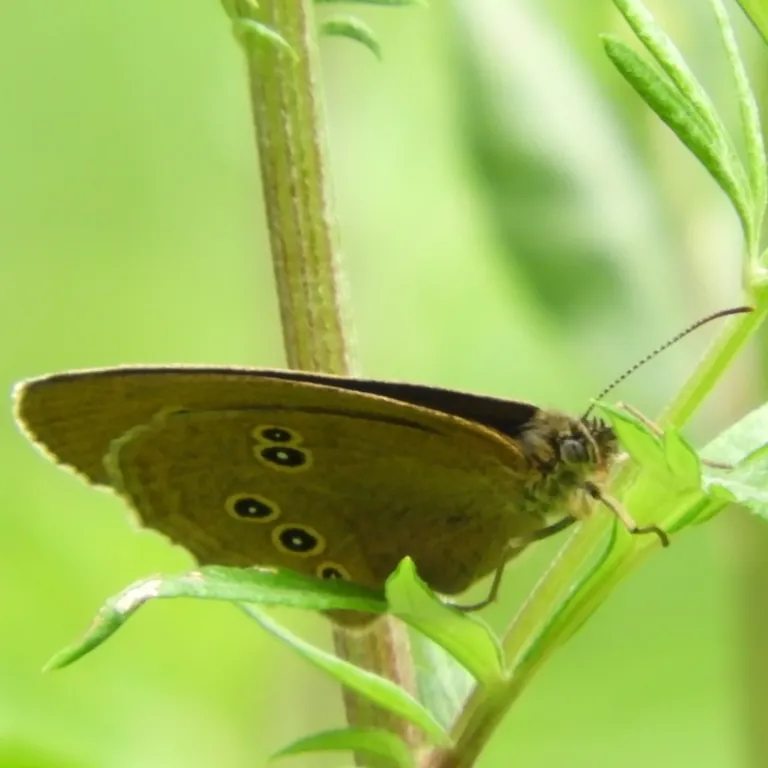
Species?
Aphantopus hyperantus
